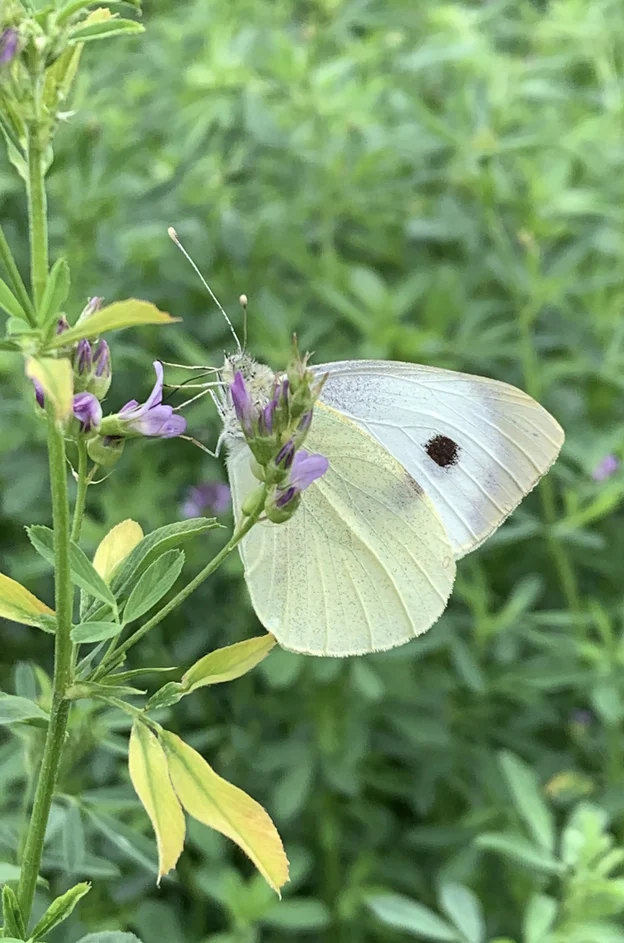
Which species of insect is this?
Pieris brassicae
